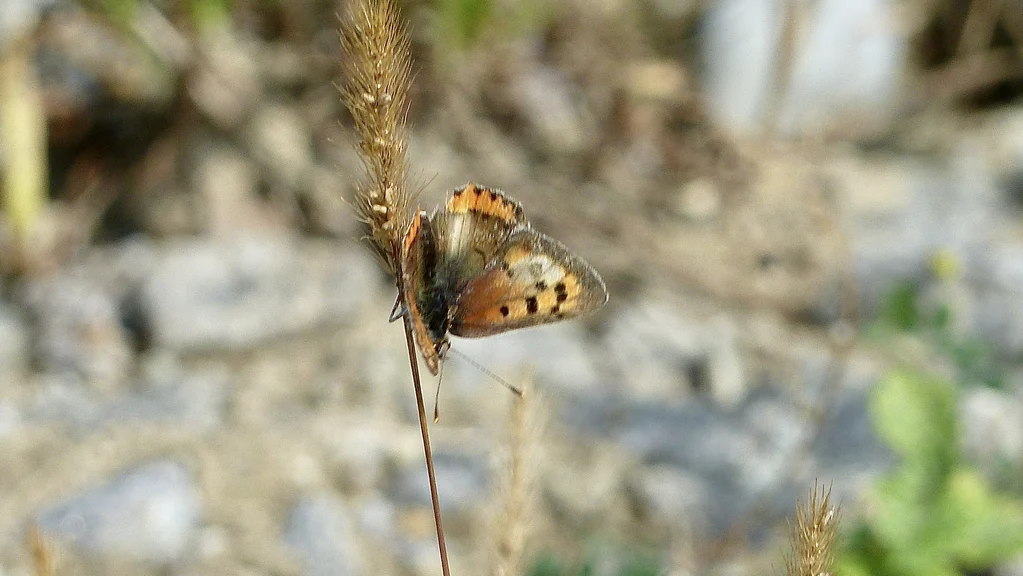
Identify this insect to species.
Lycaena phlaeas
